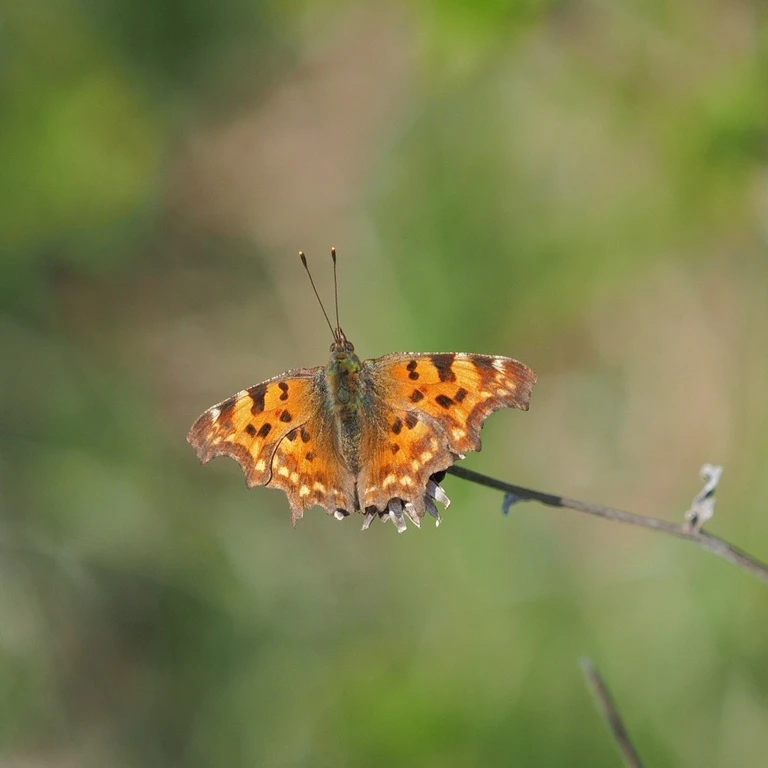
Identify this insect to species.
Polygonia c-album
